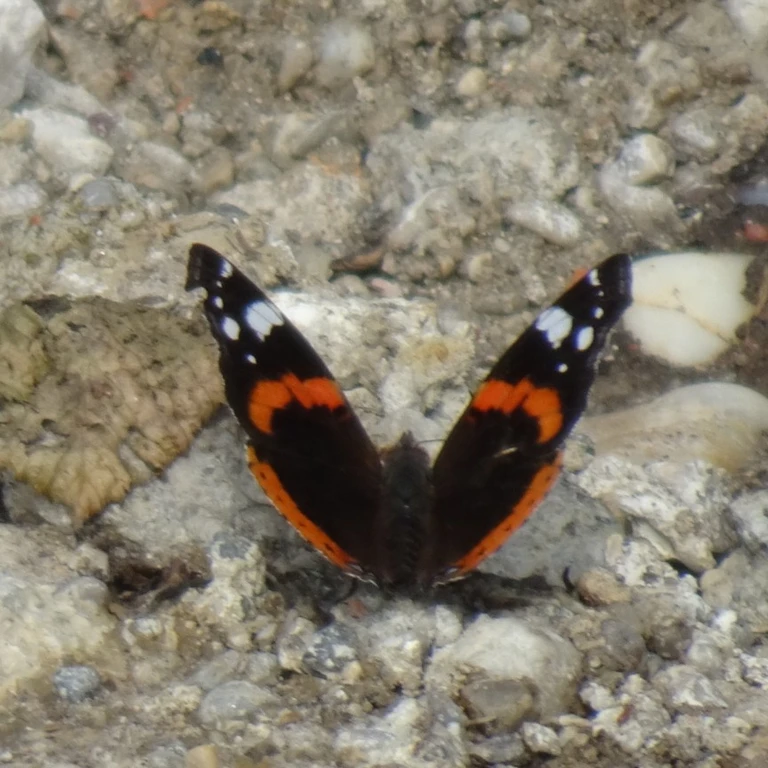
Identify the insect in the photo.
Vanessa atalanta
